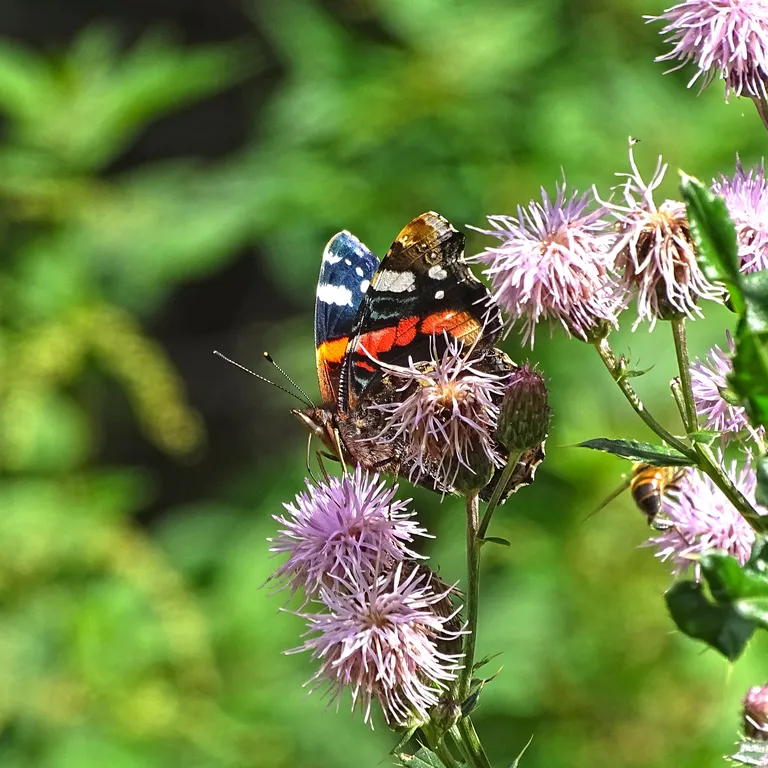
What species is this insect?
Vanessa atalanta
